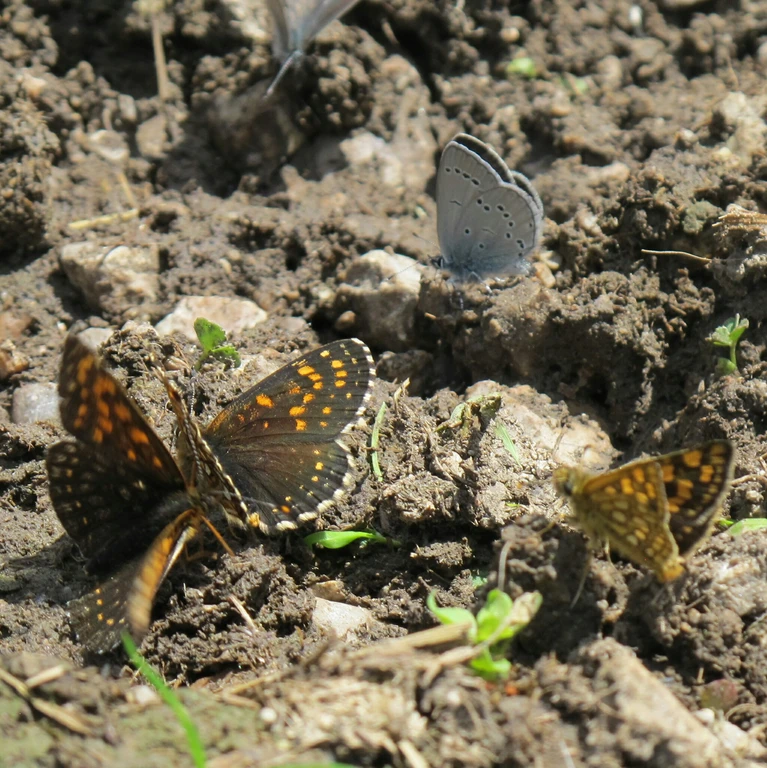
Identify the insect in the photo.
Melitaea diamina
